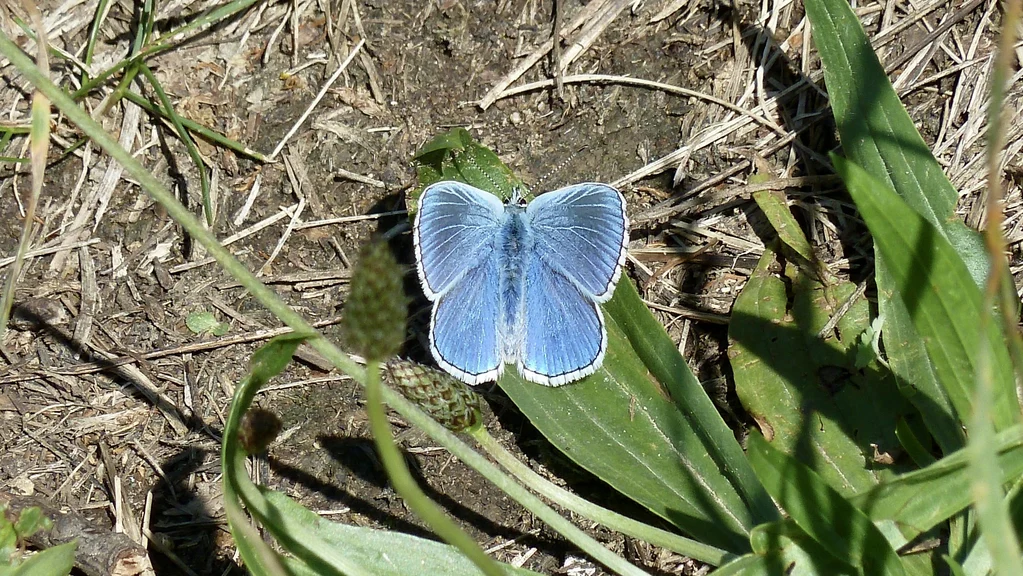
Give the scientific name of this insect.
Lysandra bellargus
